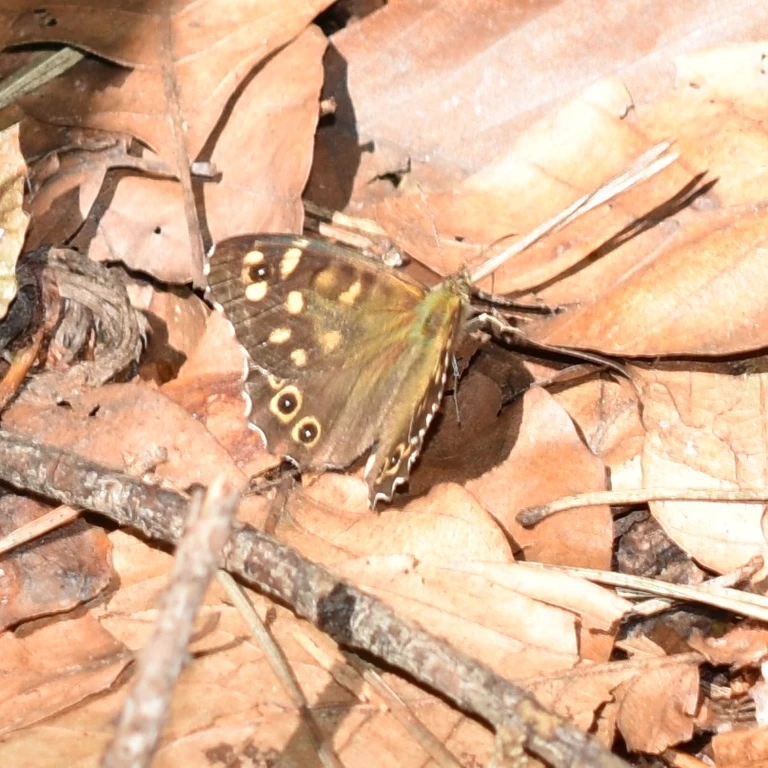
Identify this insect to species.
Pararge aegeria
